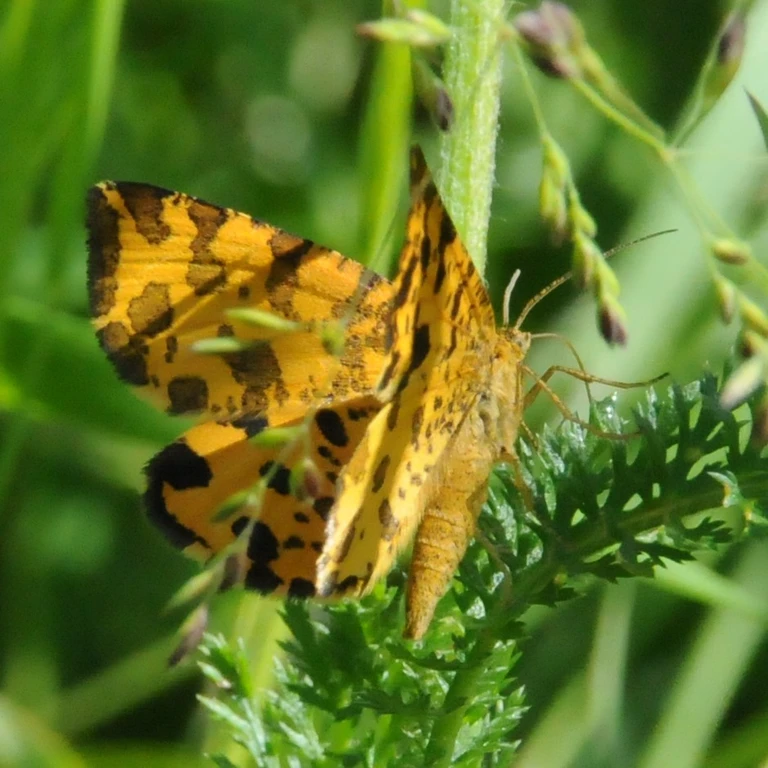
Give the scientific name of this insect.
Pseudopanthera macularia
